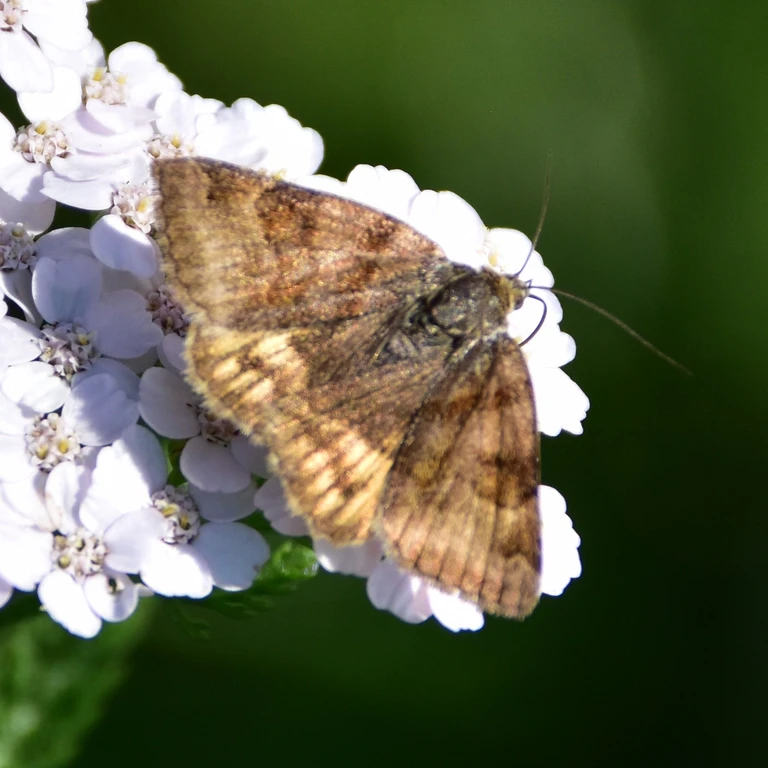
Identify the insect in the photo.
Euclidia glyphica
